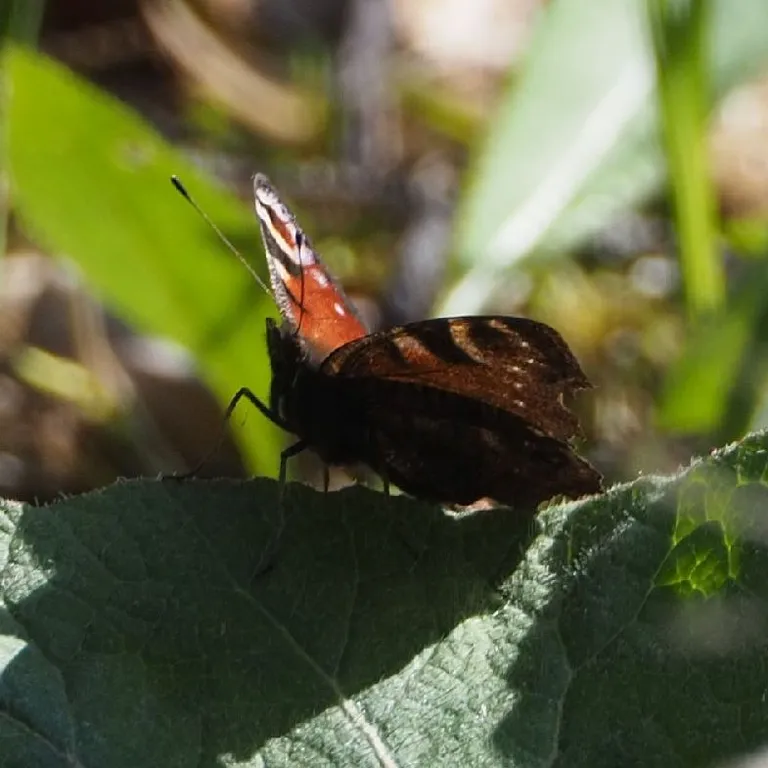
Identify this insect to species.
Aglais io
